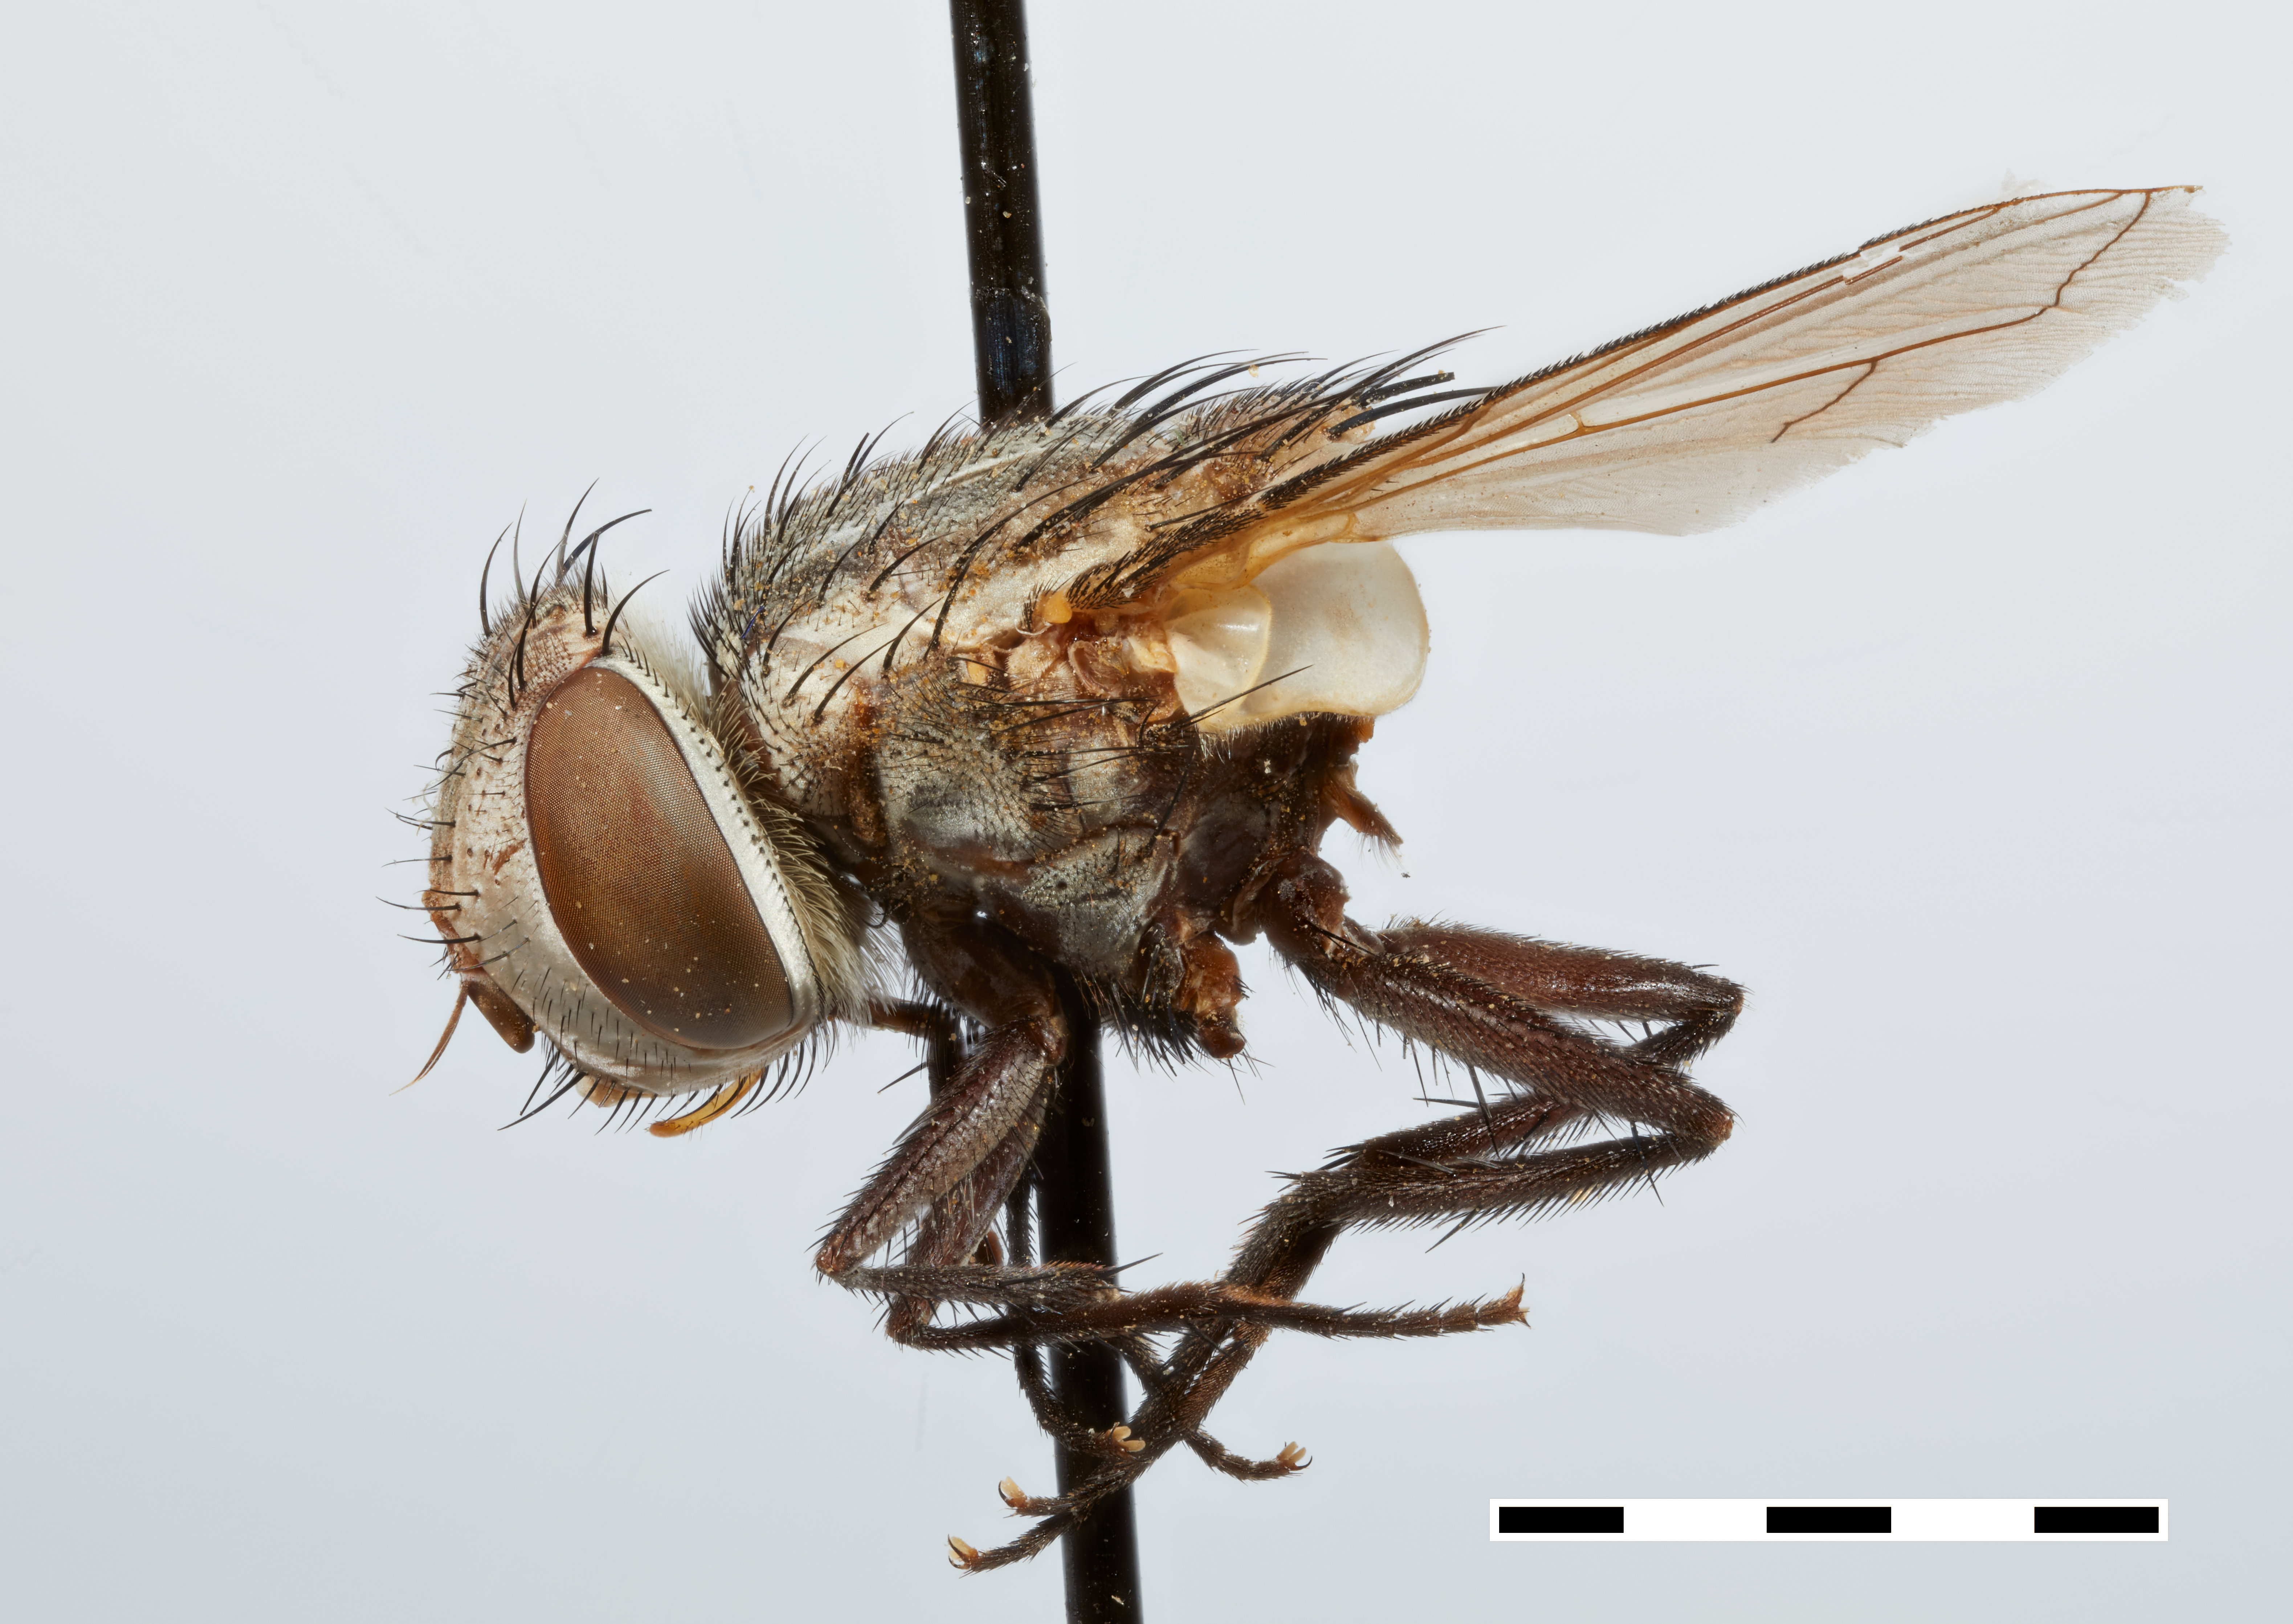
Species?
Cnephalodopsis pollinosus
